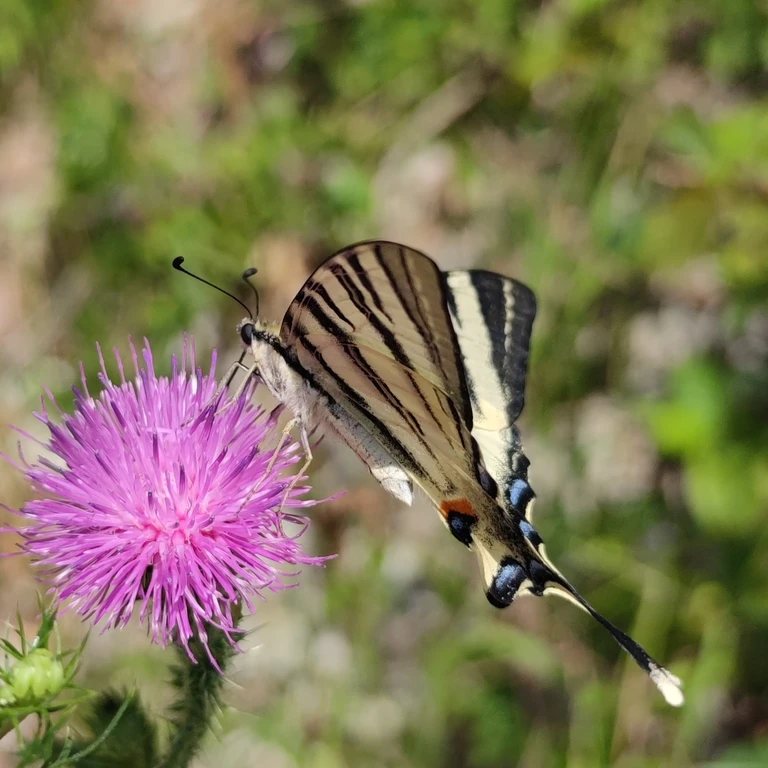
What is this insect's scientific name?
Iphiclides podalirius
